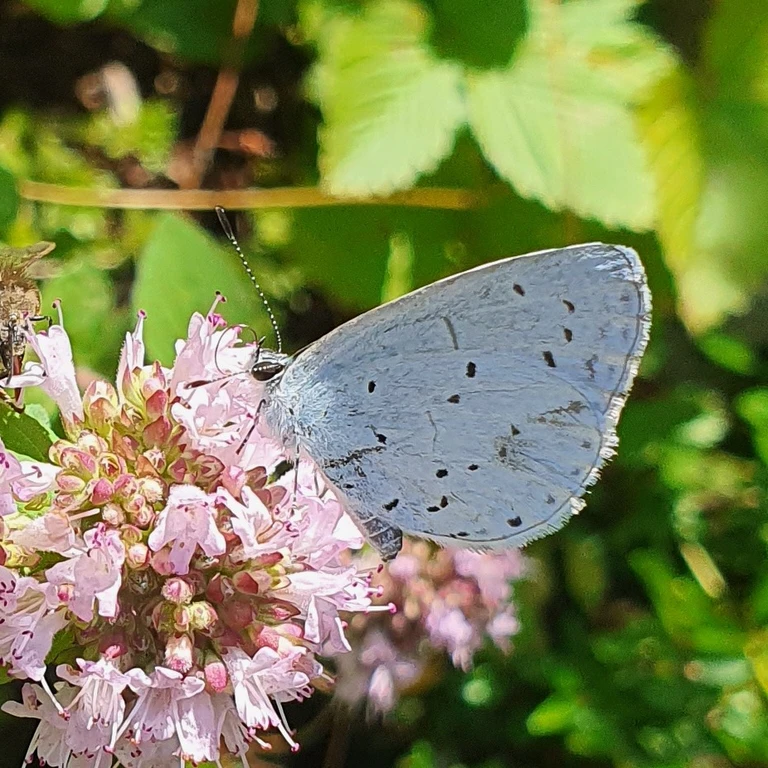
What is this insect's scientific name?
Celastrina argiolus
